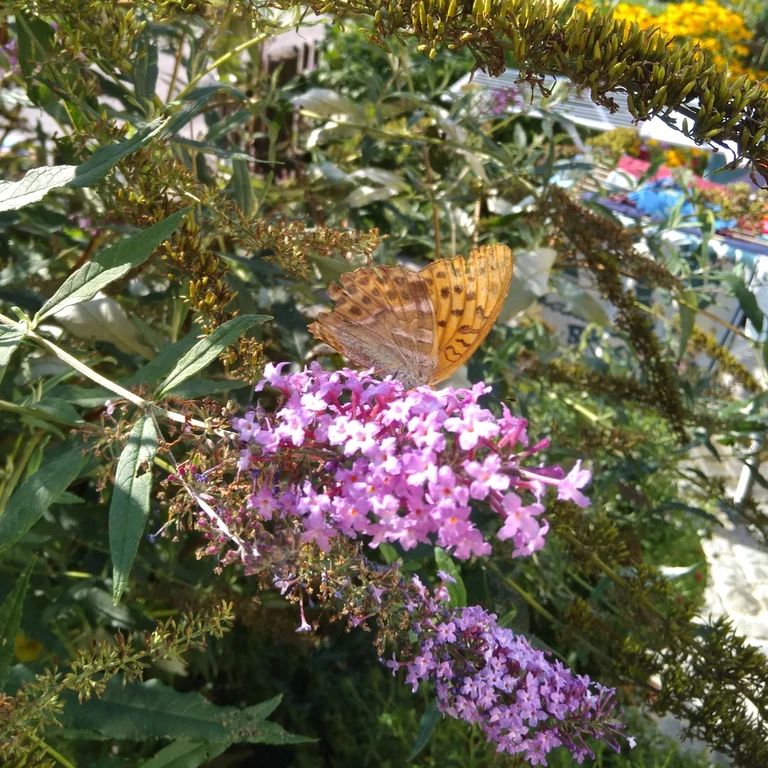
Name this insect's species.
Argynnis paphia
